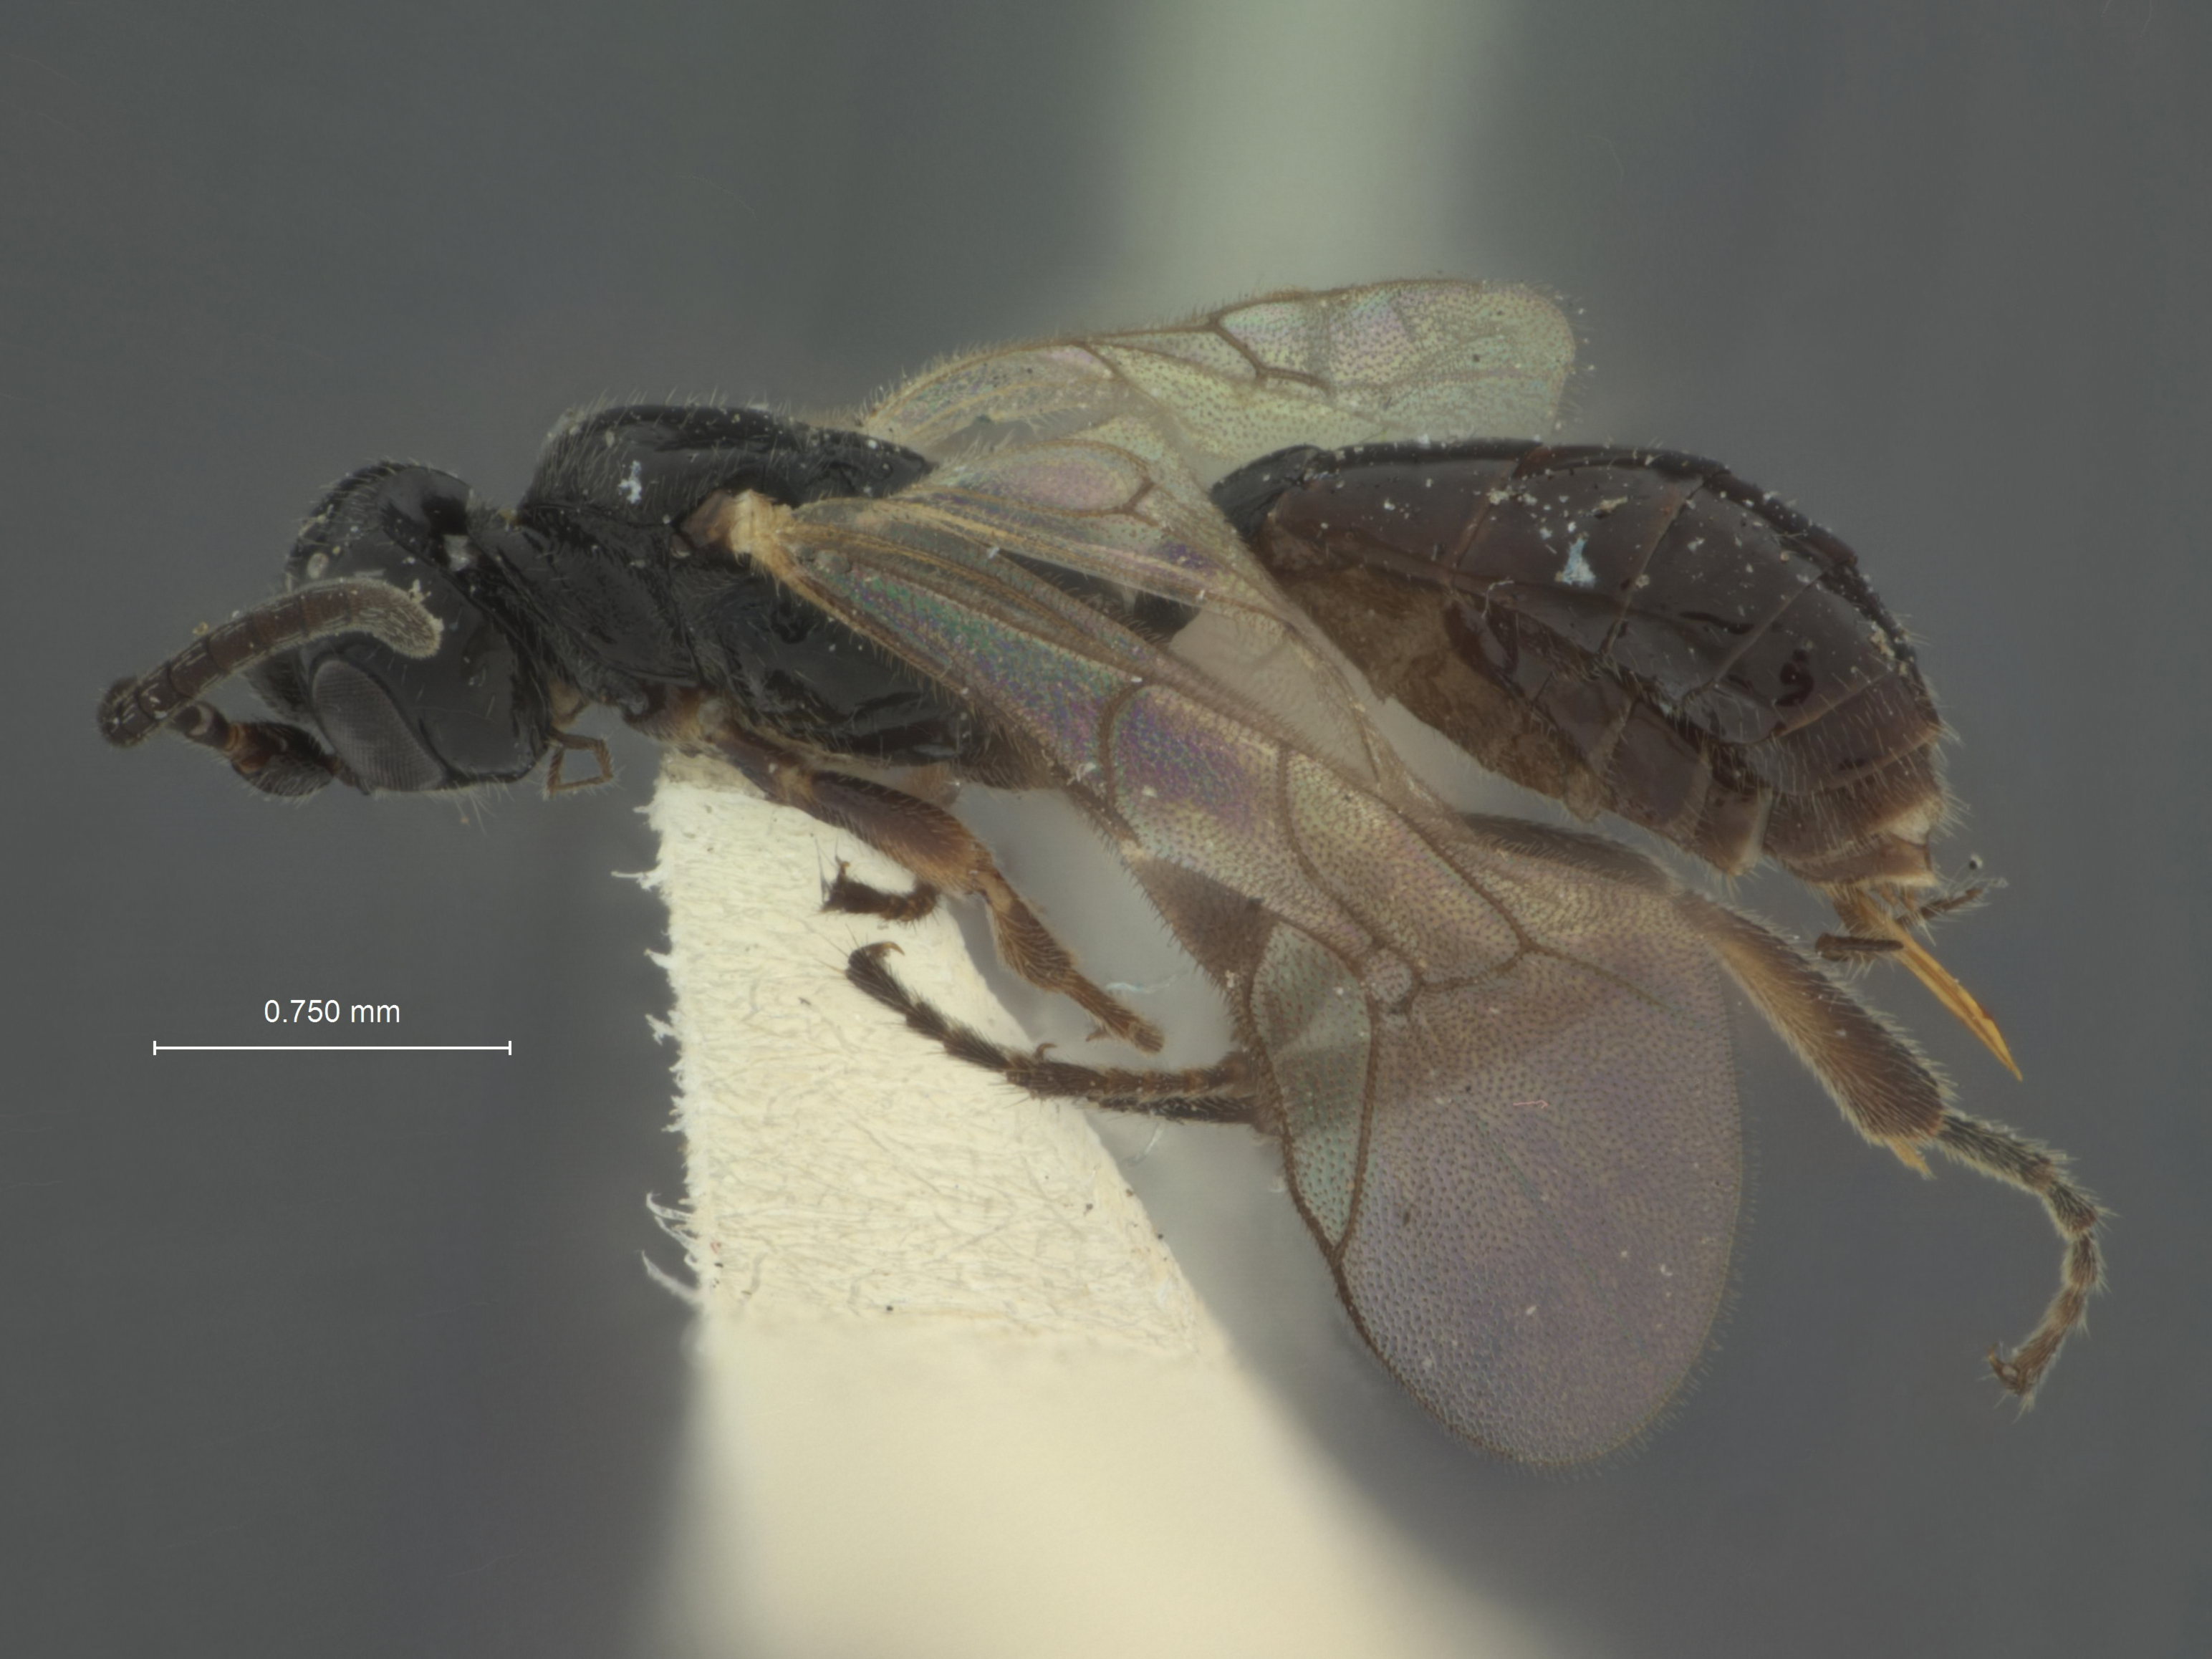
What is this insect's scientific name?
Bathymetis confusa
